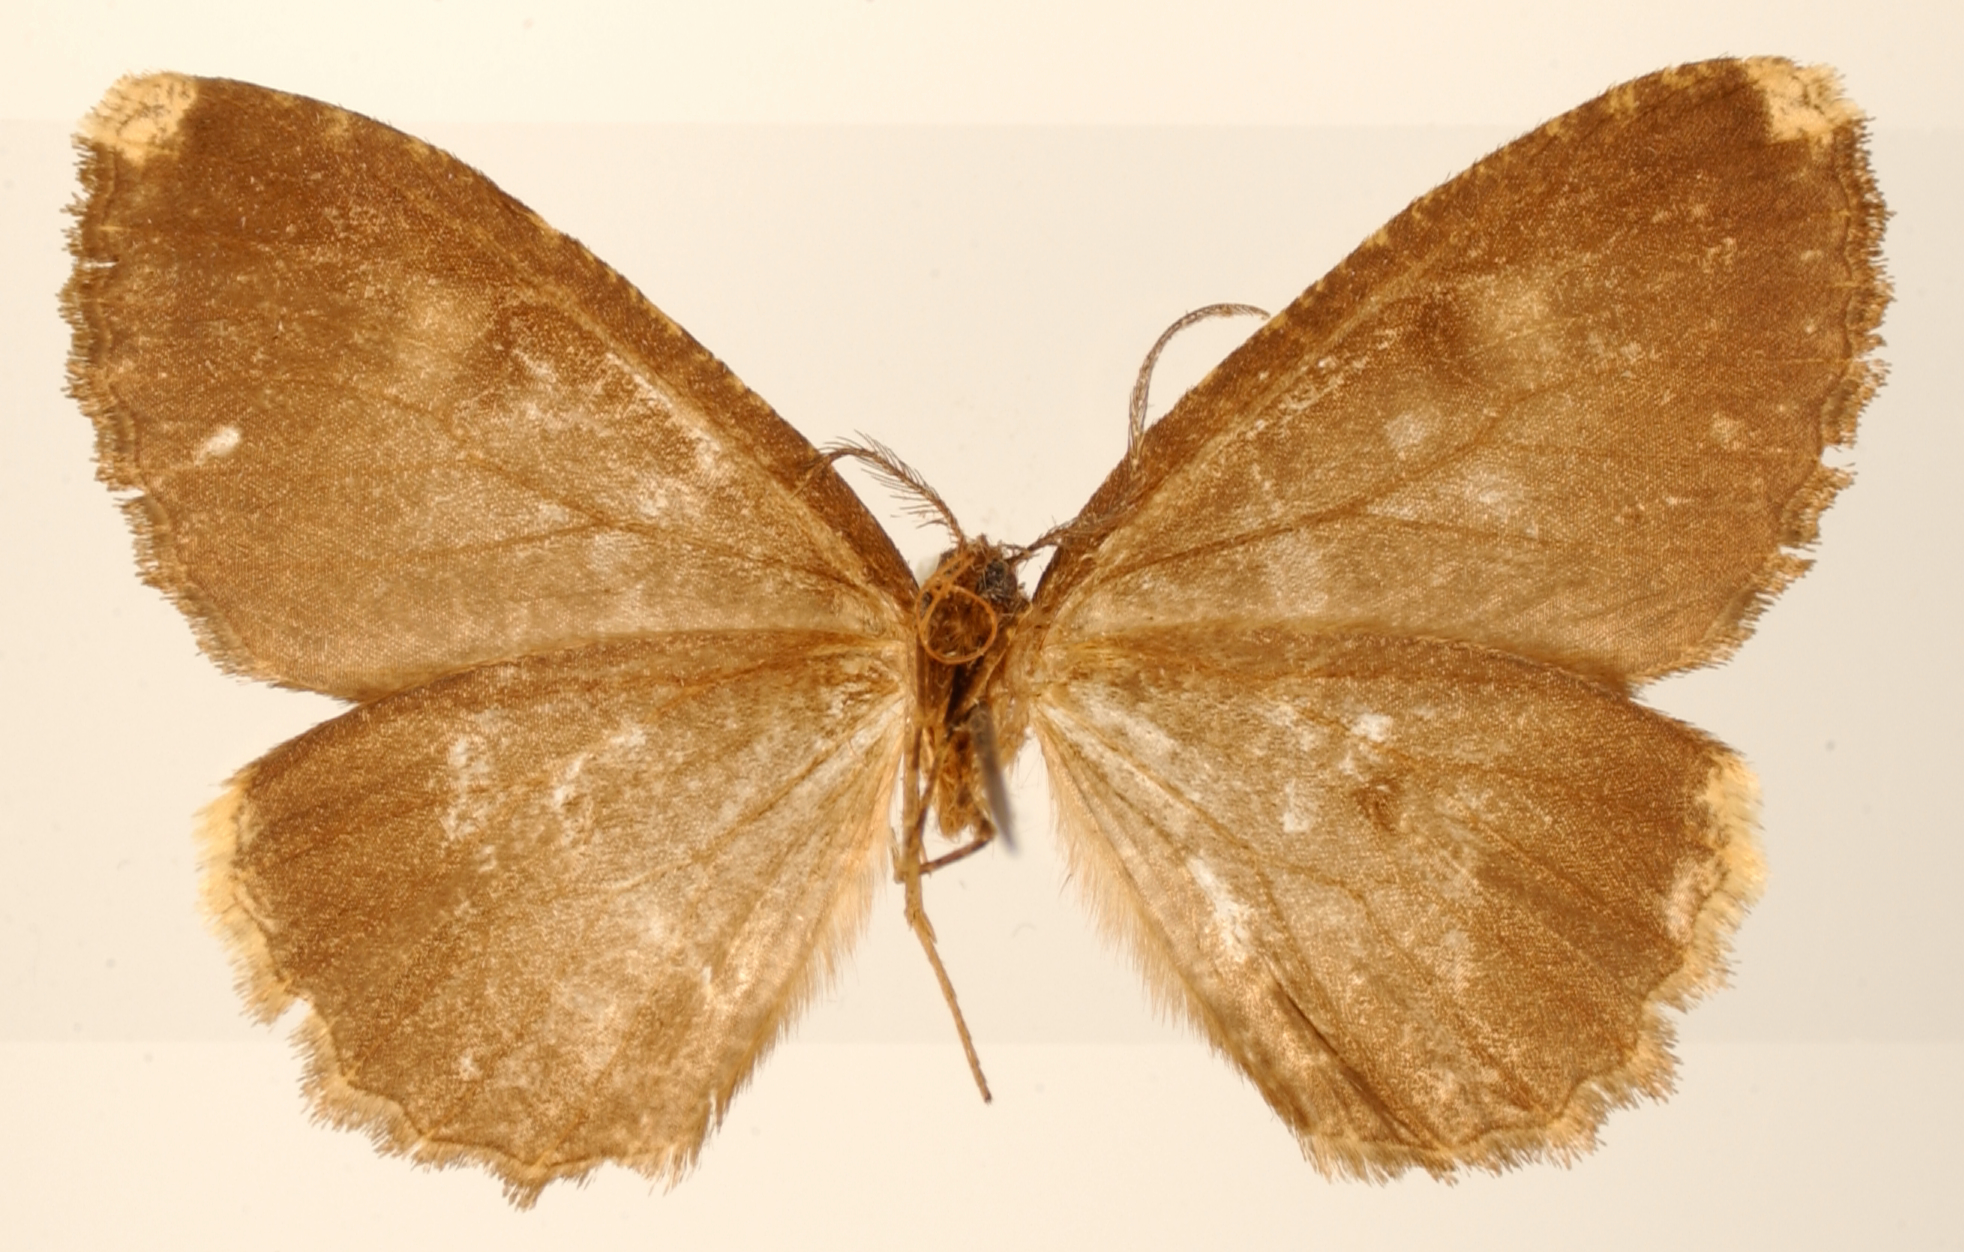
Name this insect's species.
Pherotesia suffumosa
